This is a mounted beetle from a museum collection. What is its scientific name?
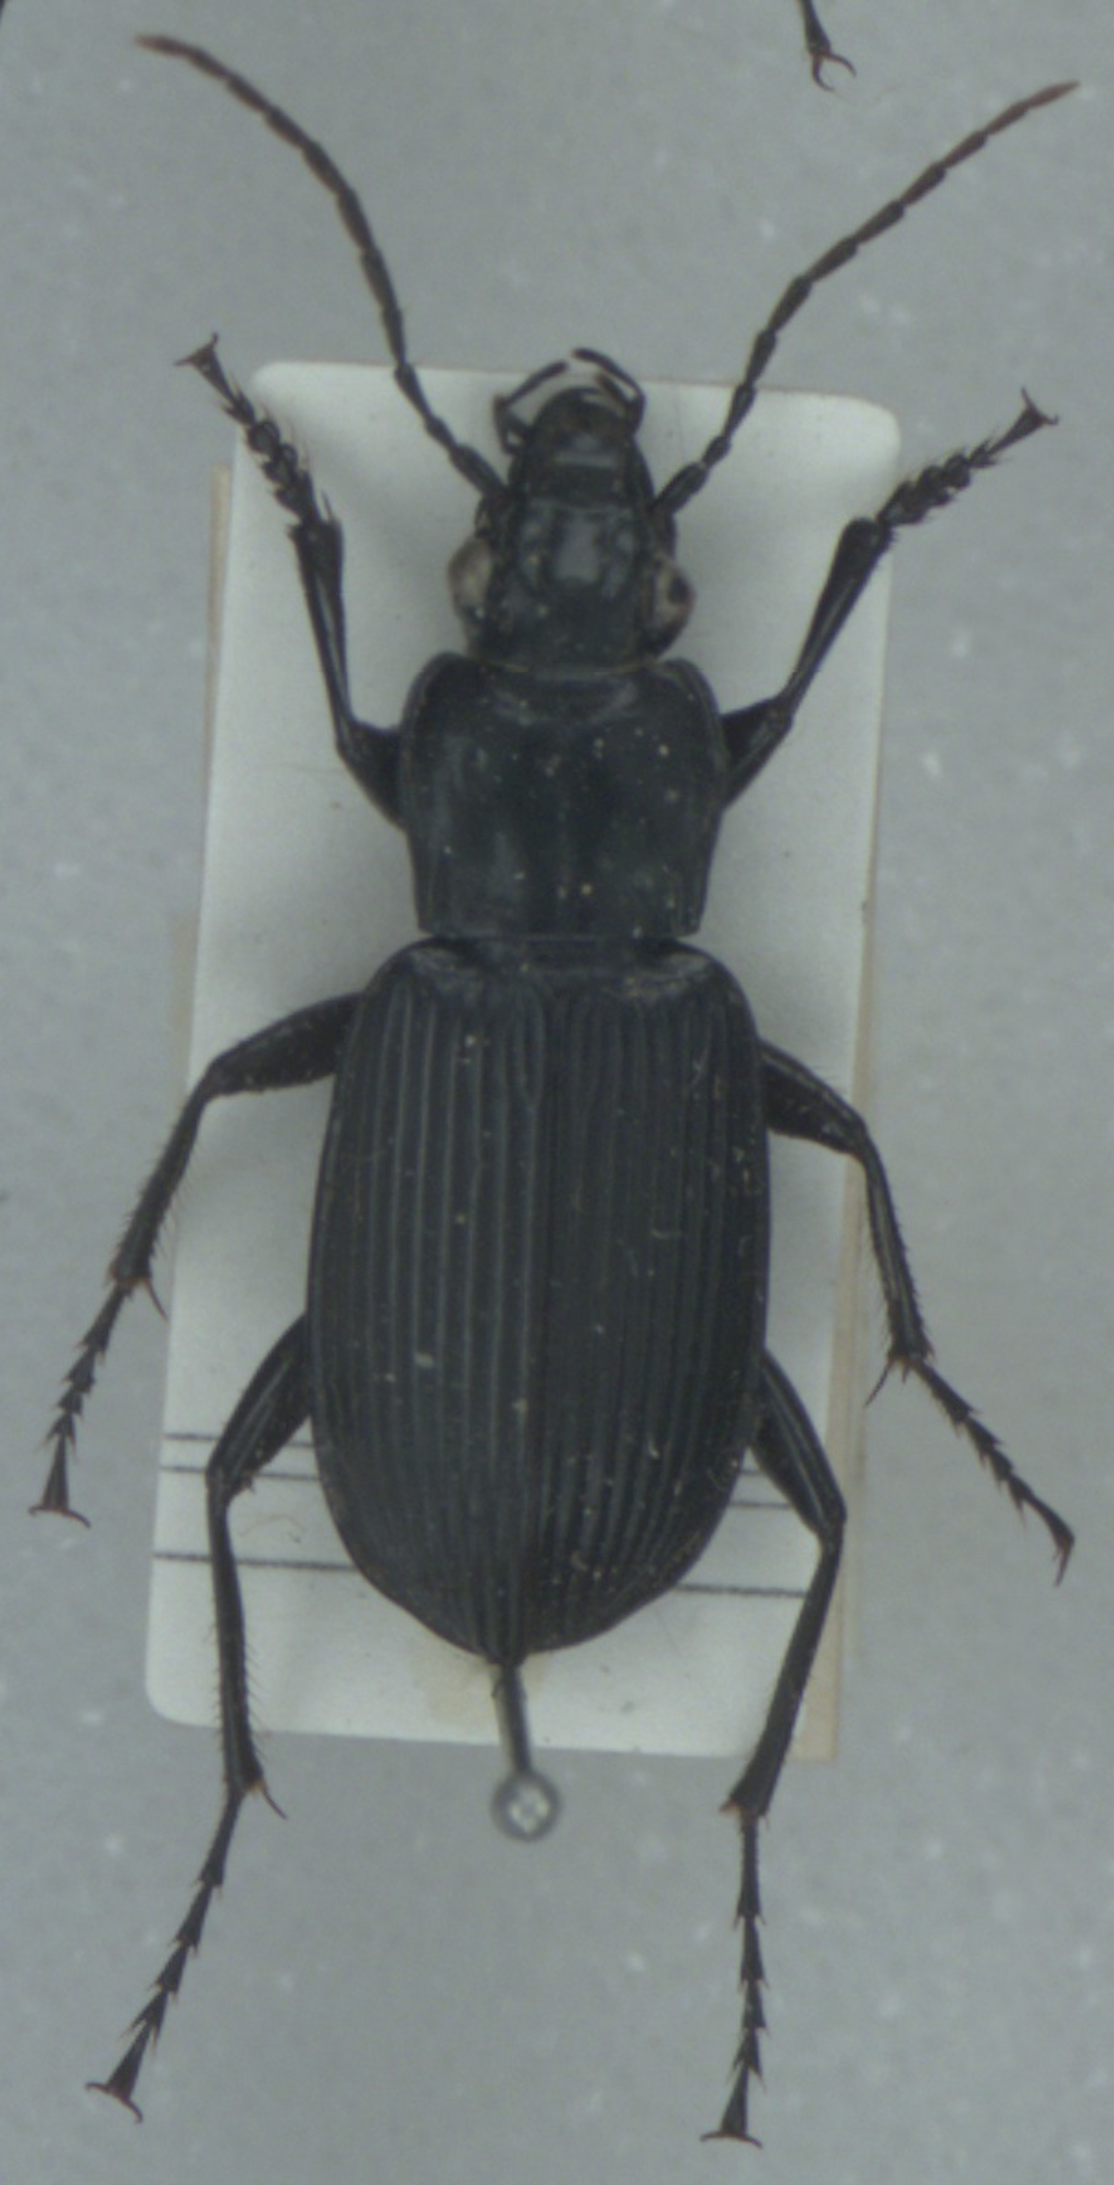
Pterostichus niger
